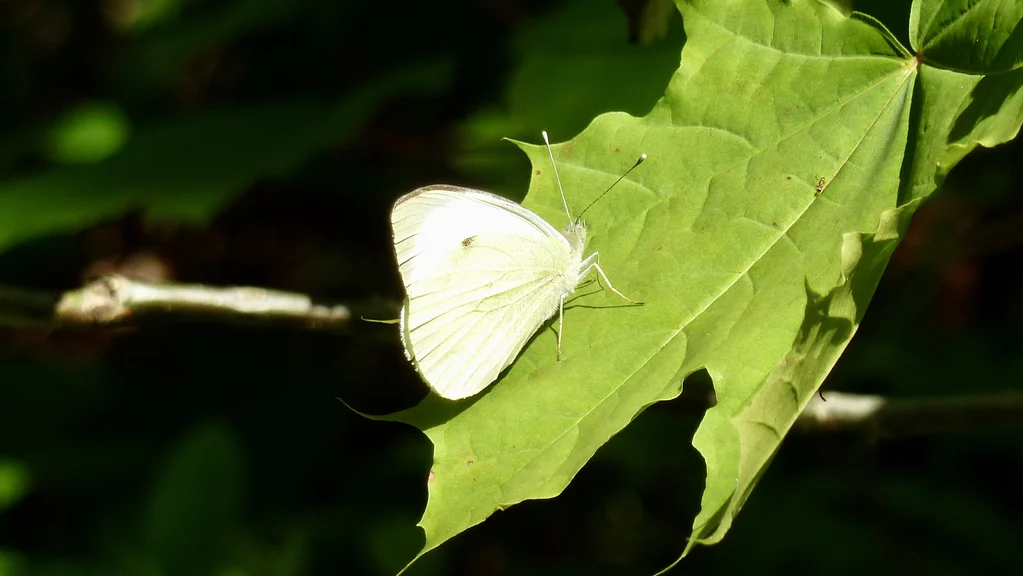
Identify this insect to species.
Pieris brassicae
